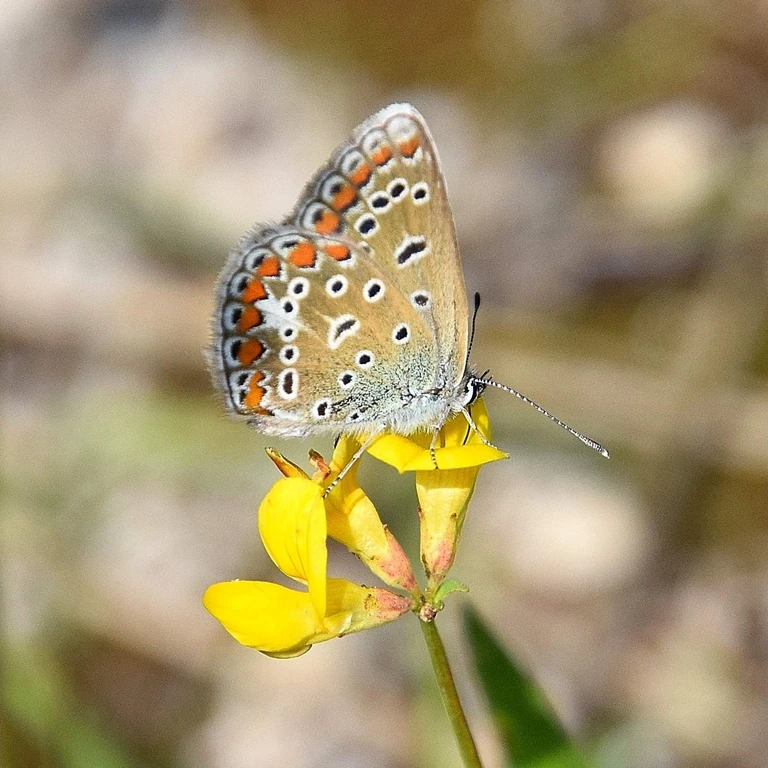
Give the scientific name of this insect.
Polyommatus icarus
